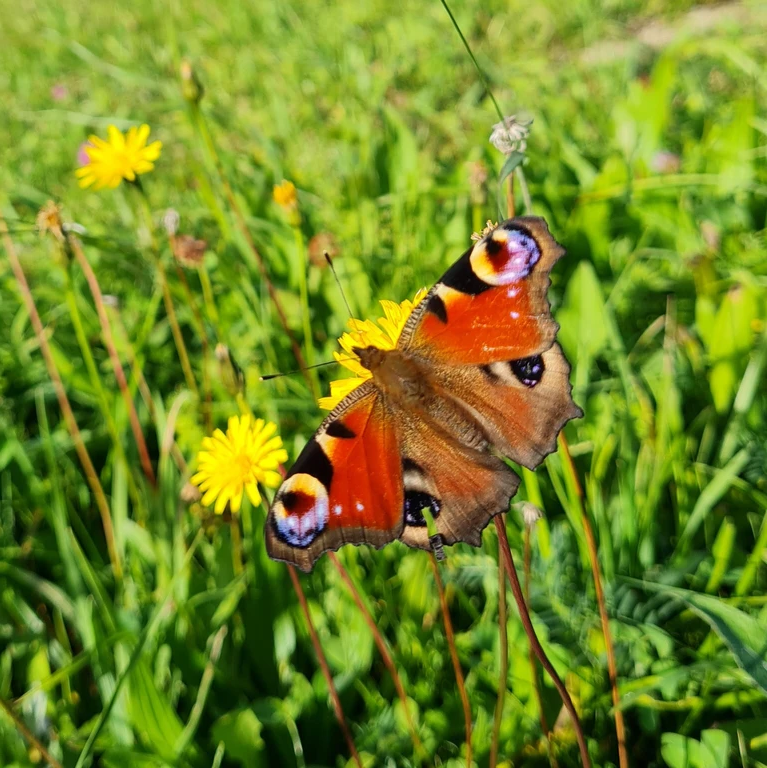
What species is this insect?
Aglais io
